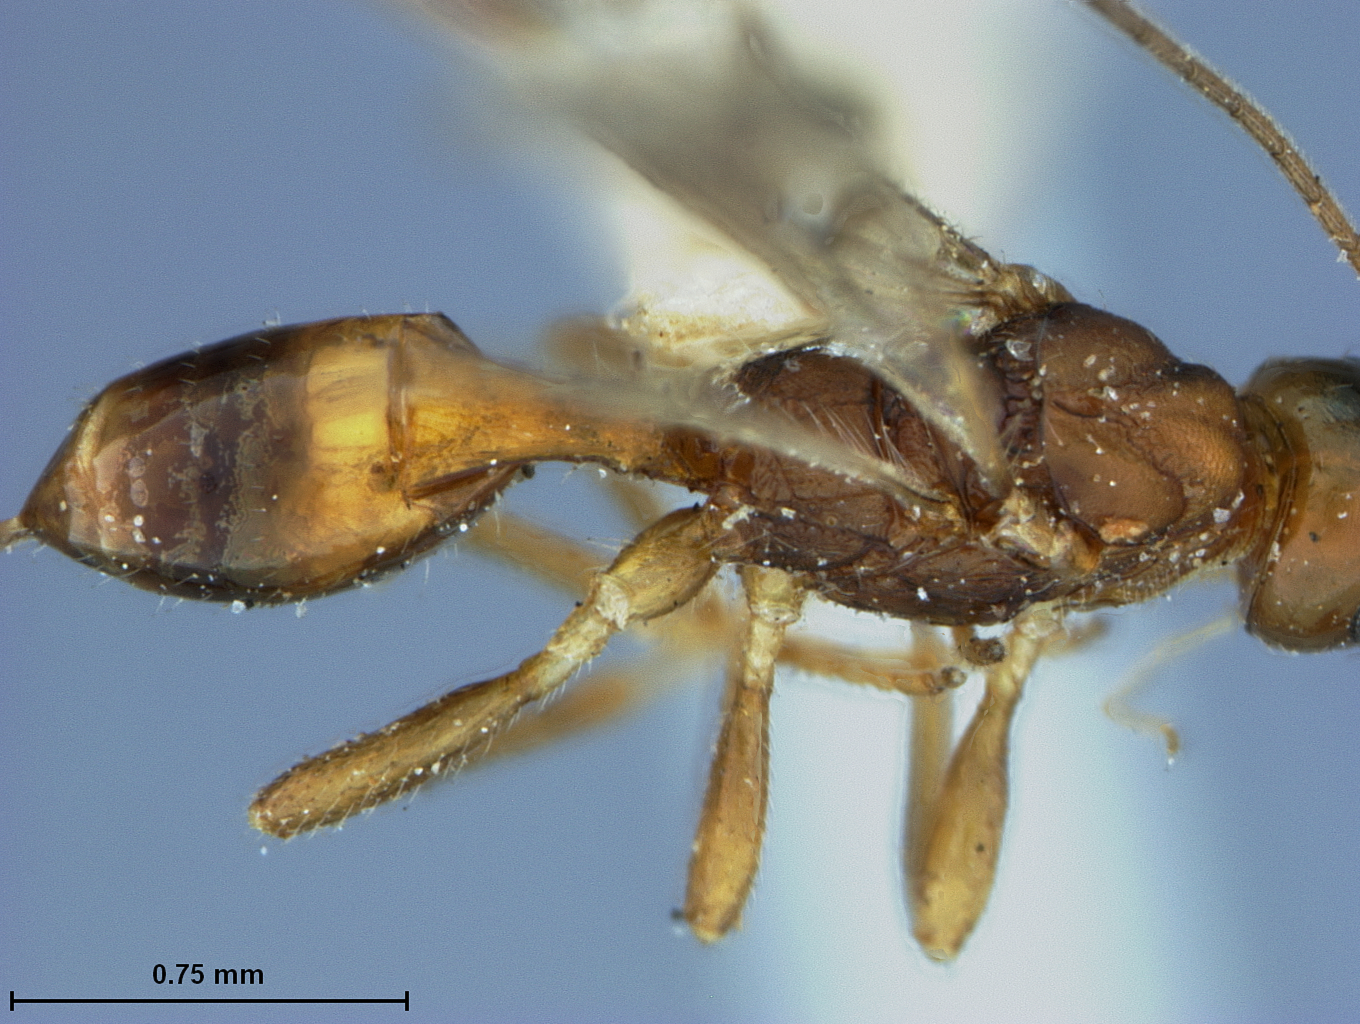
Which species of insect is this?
Spathius sequoiae
